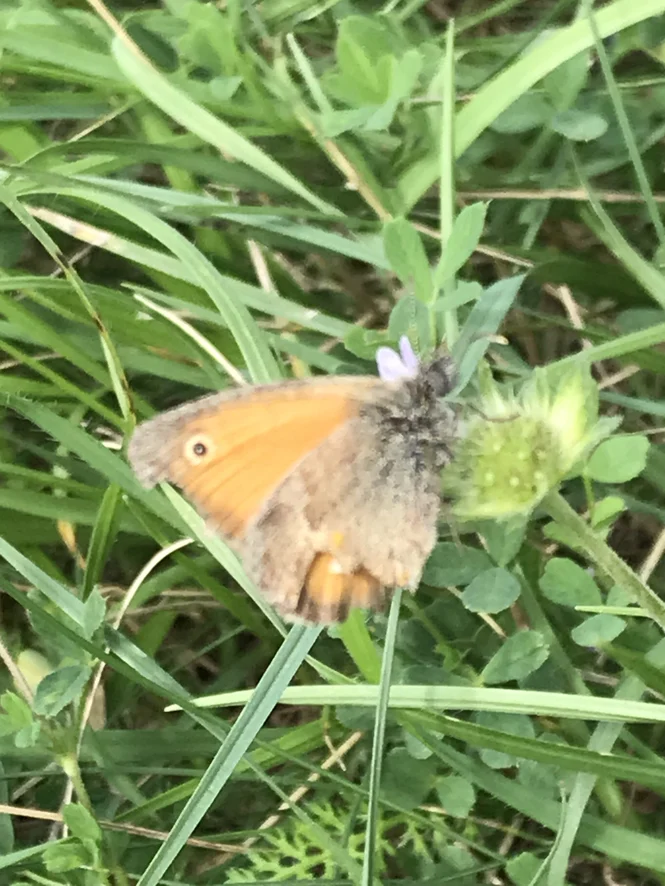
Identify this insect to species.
Coenonympha pamphilus
